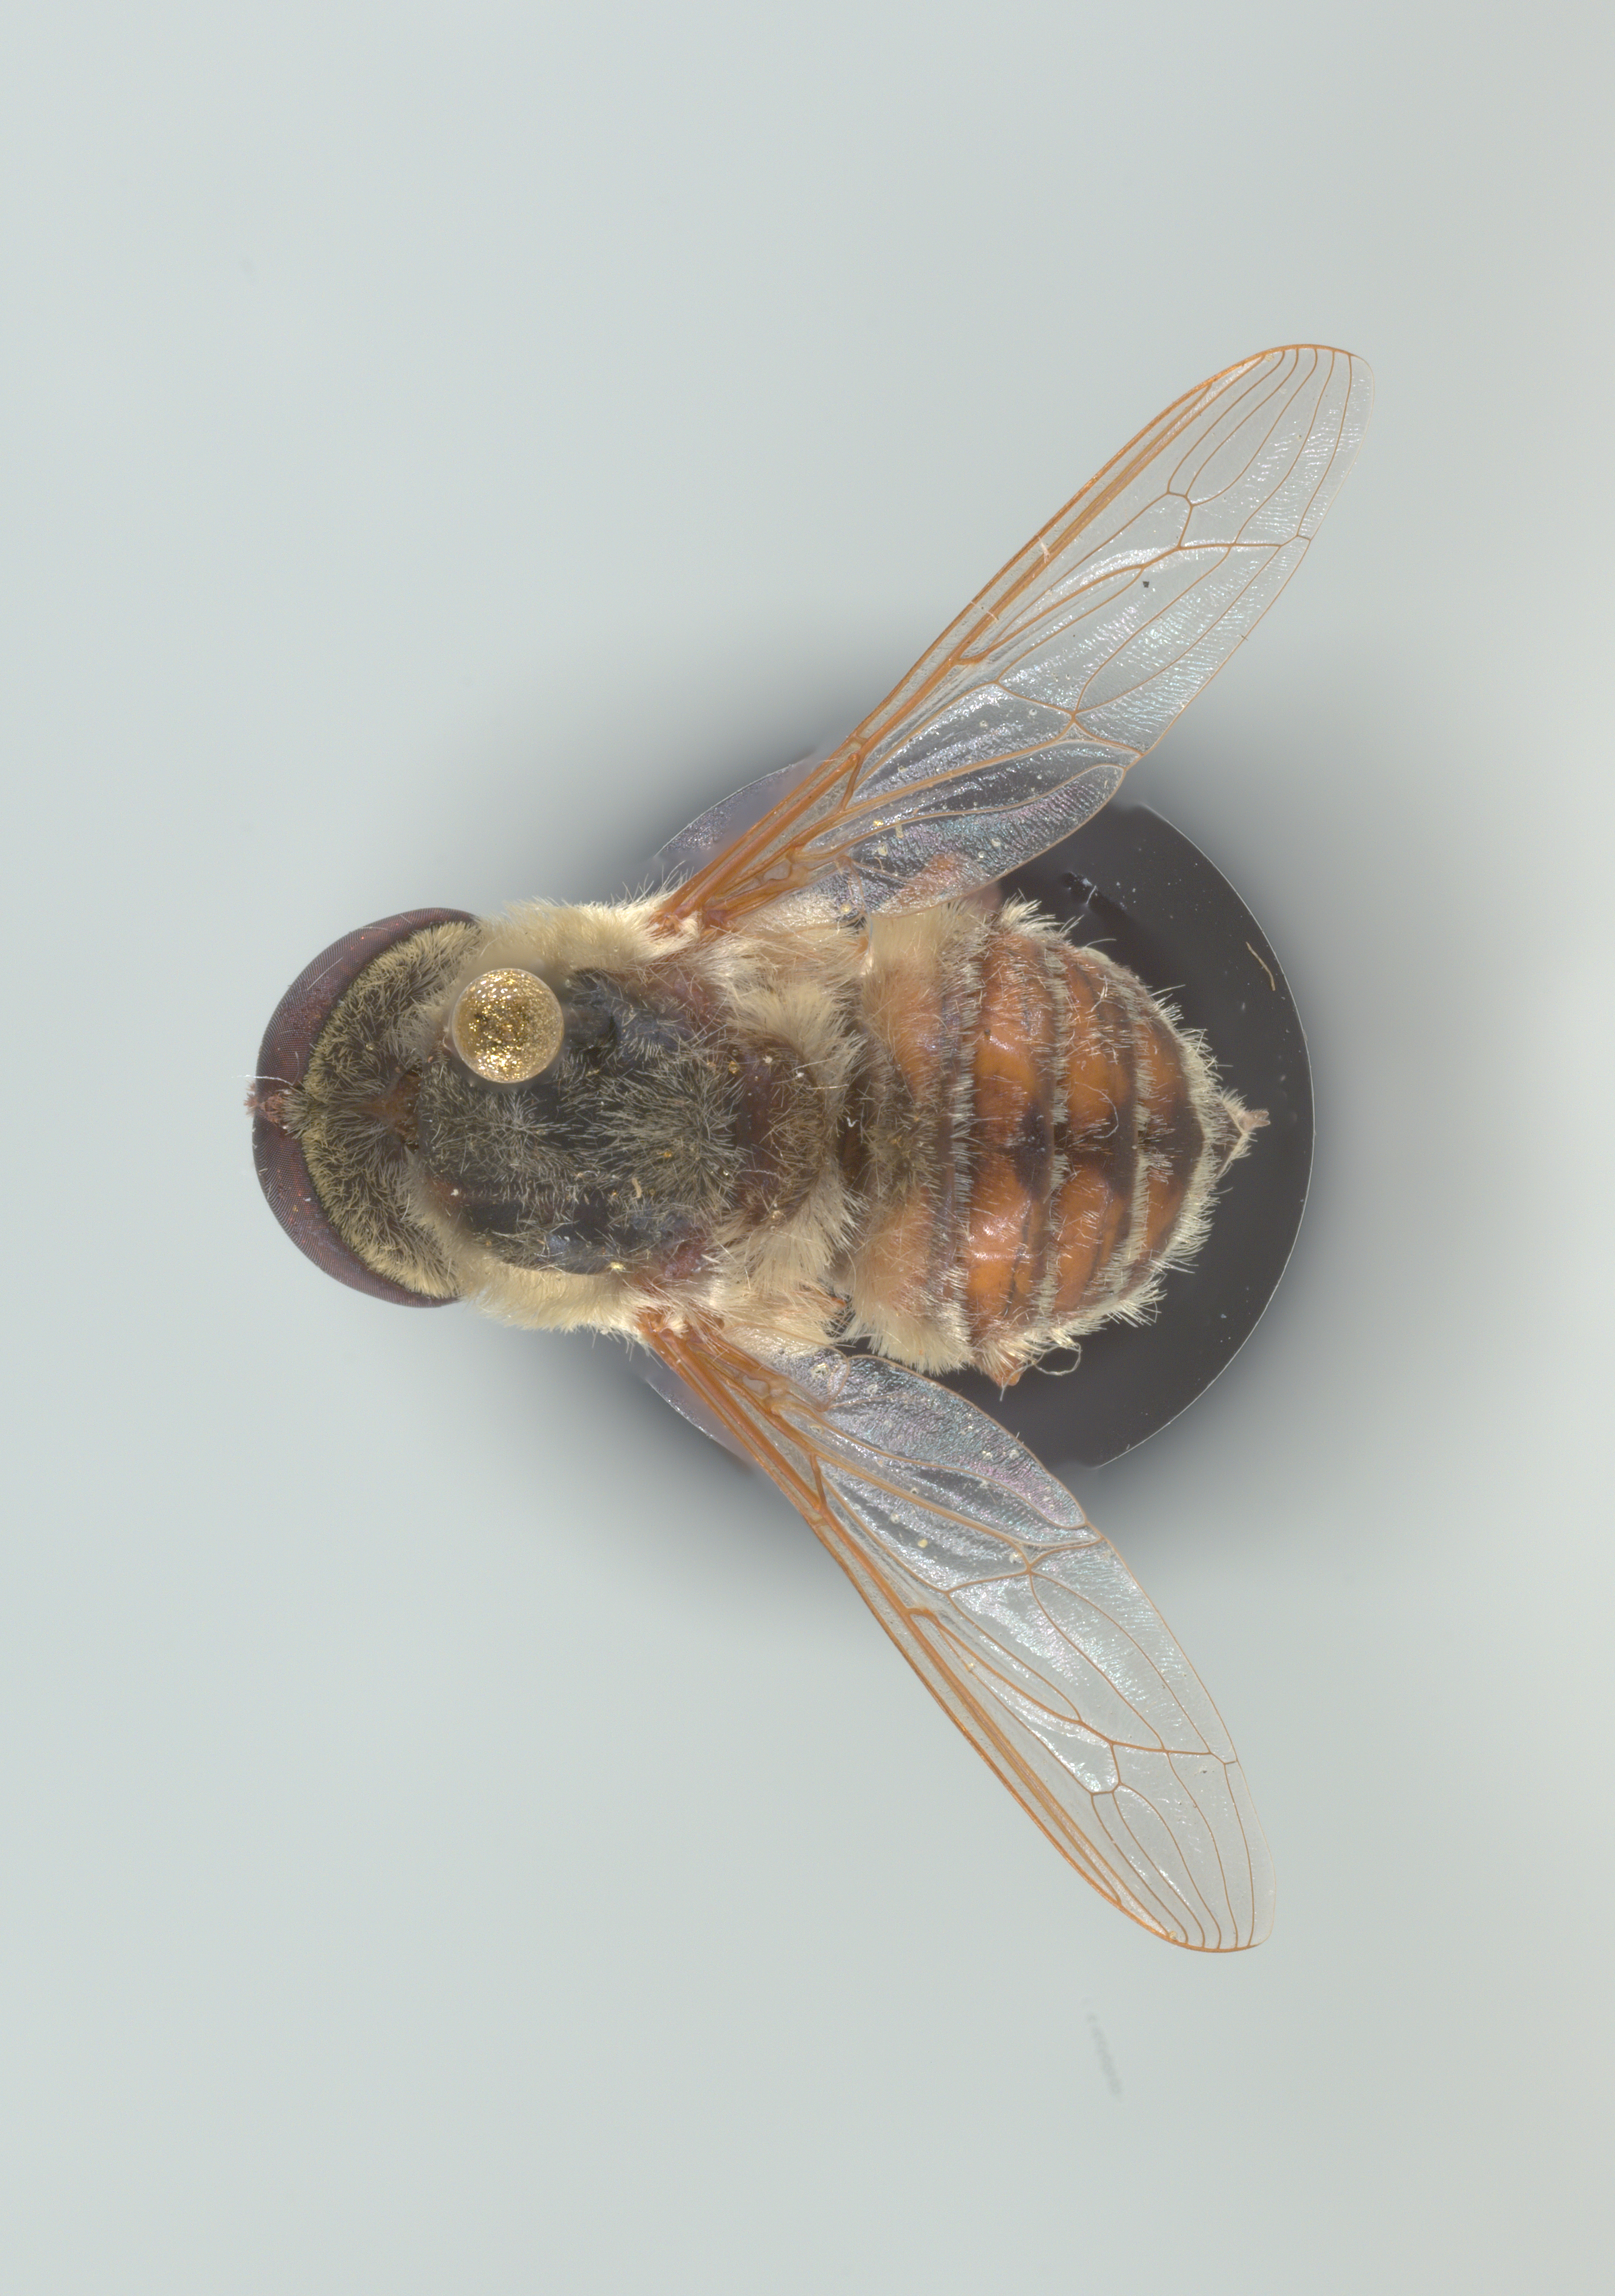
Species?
Neorhynchocephalus volaticus
